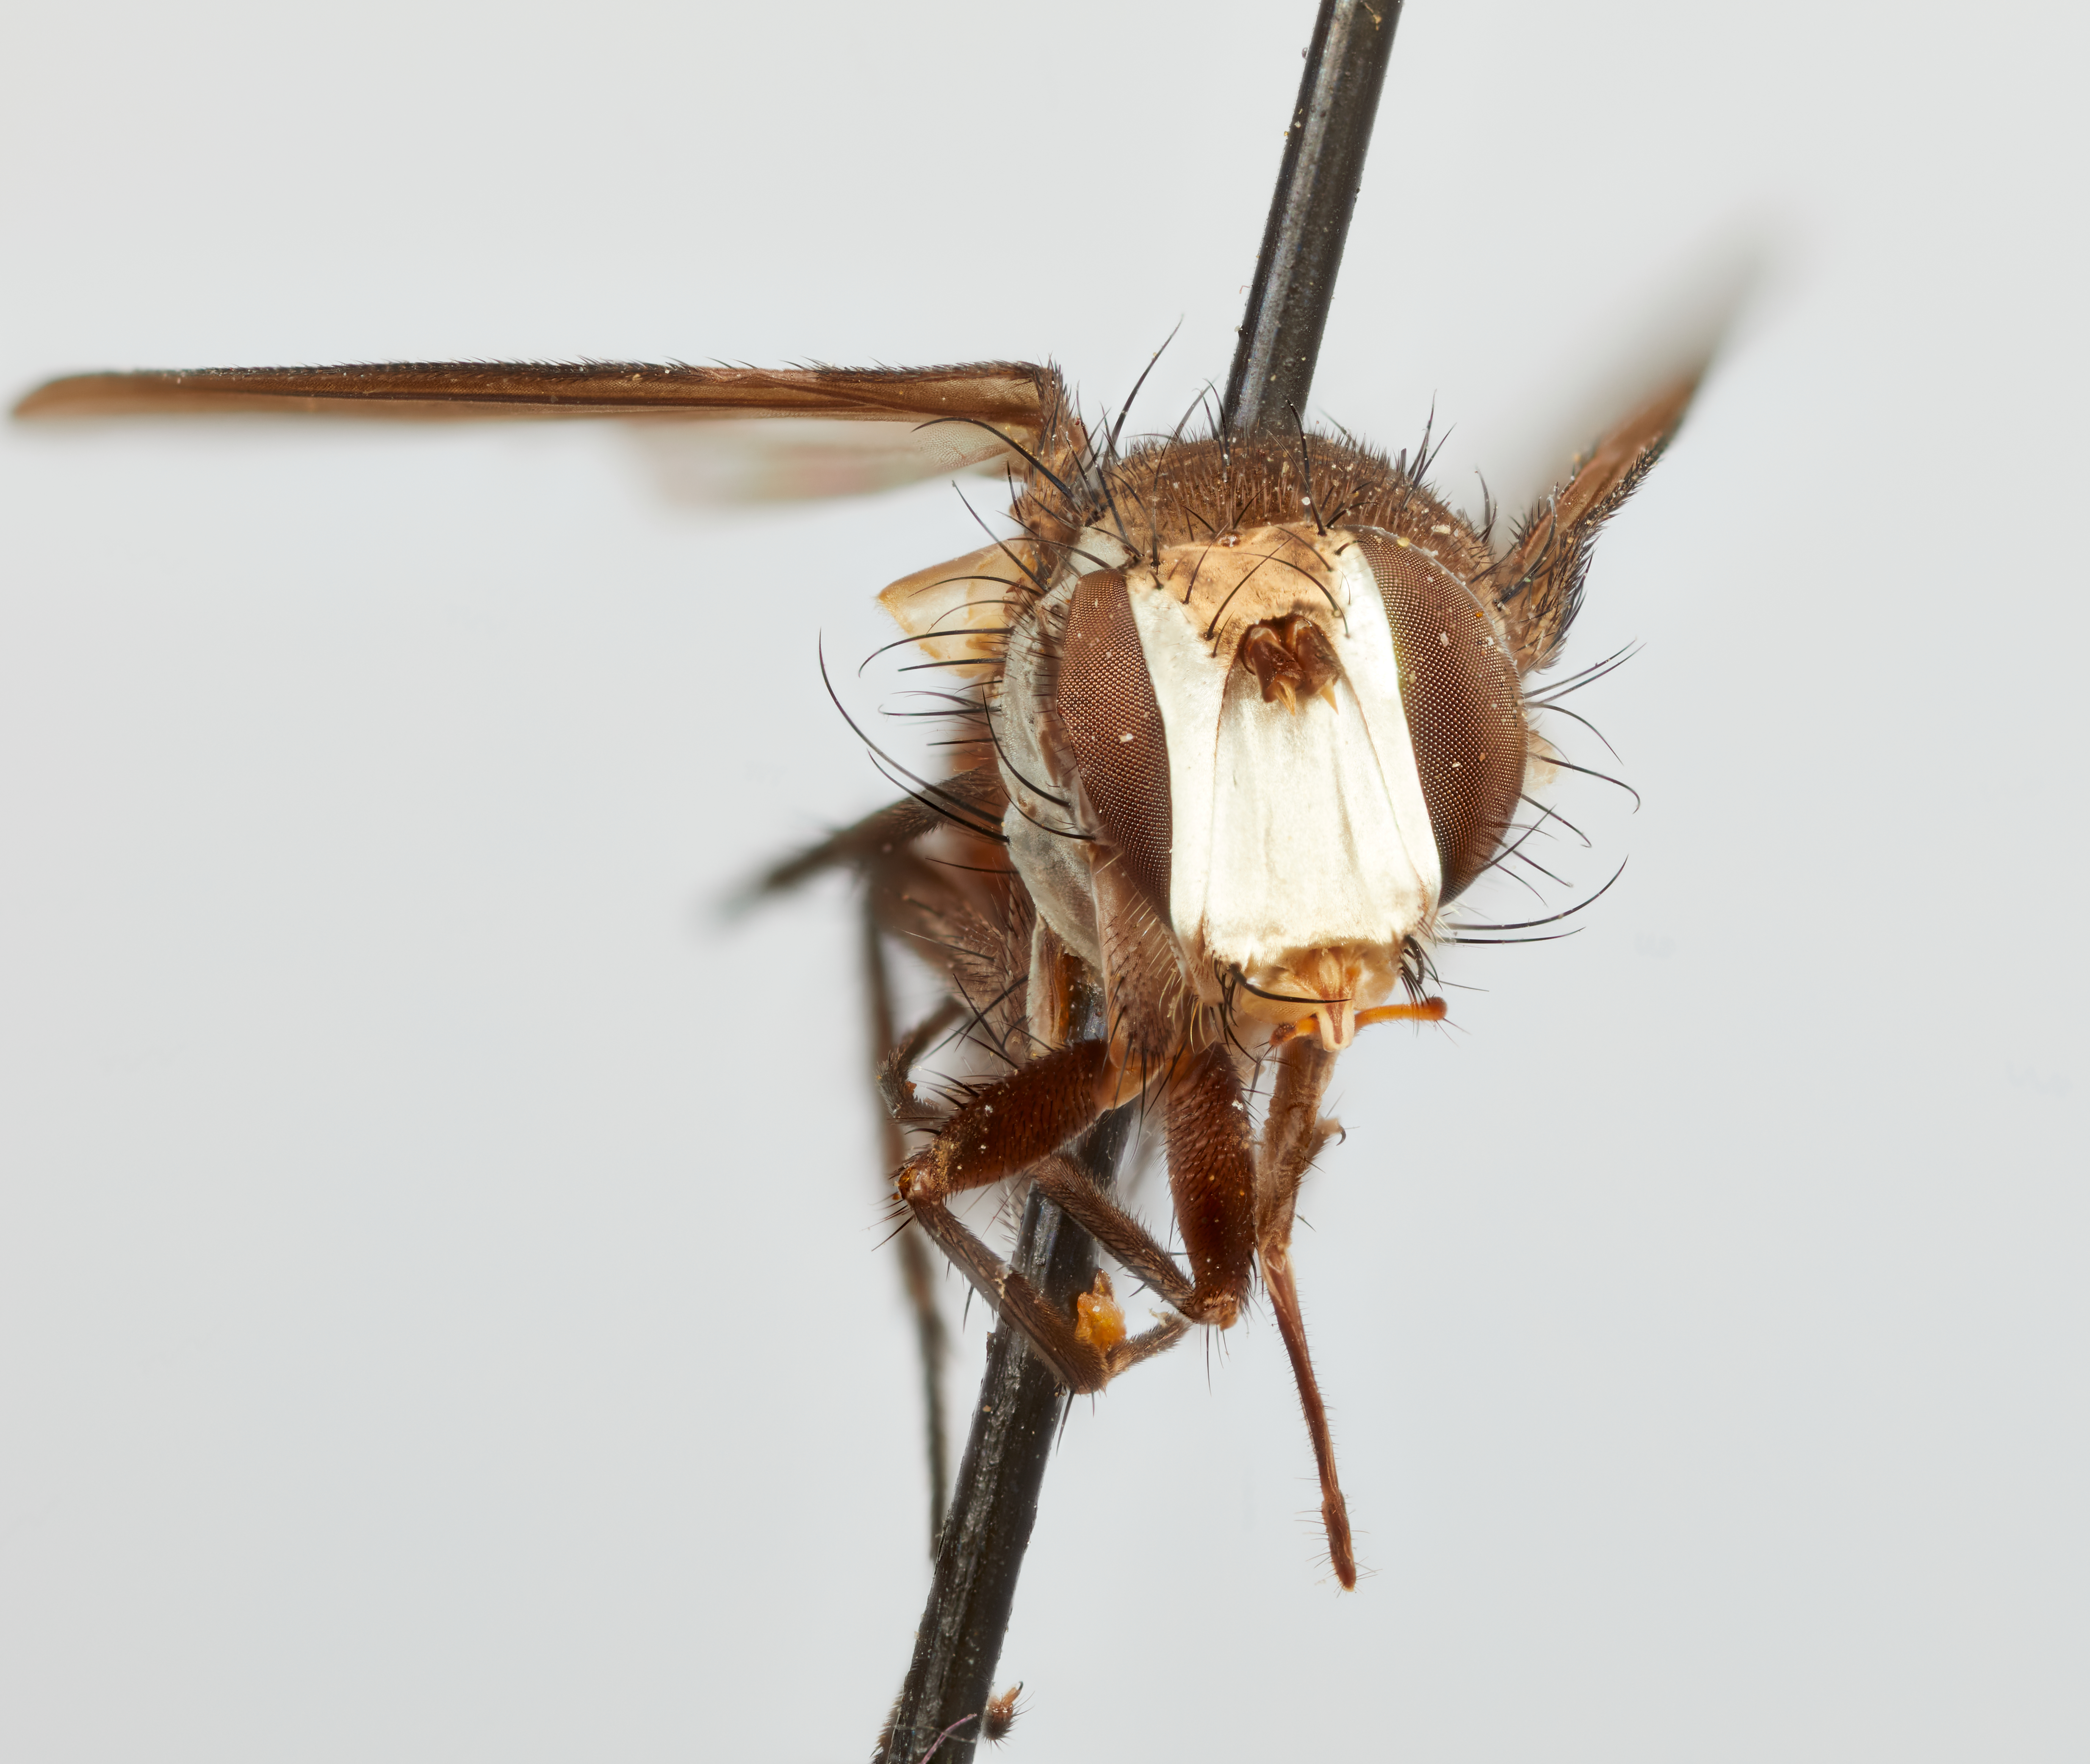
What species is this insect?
Lasioneura uruhuasi
